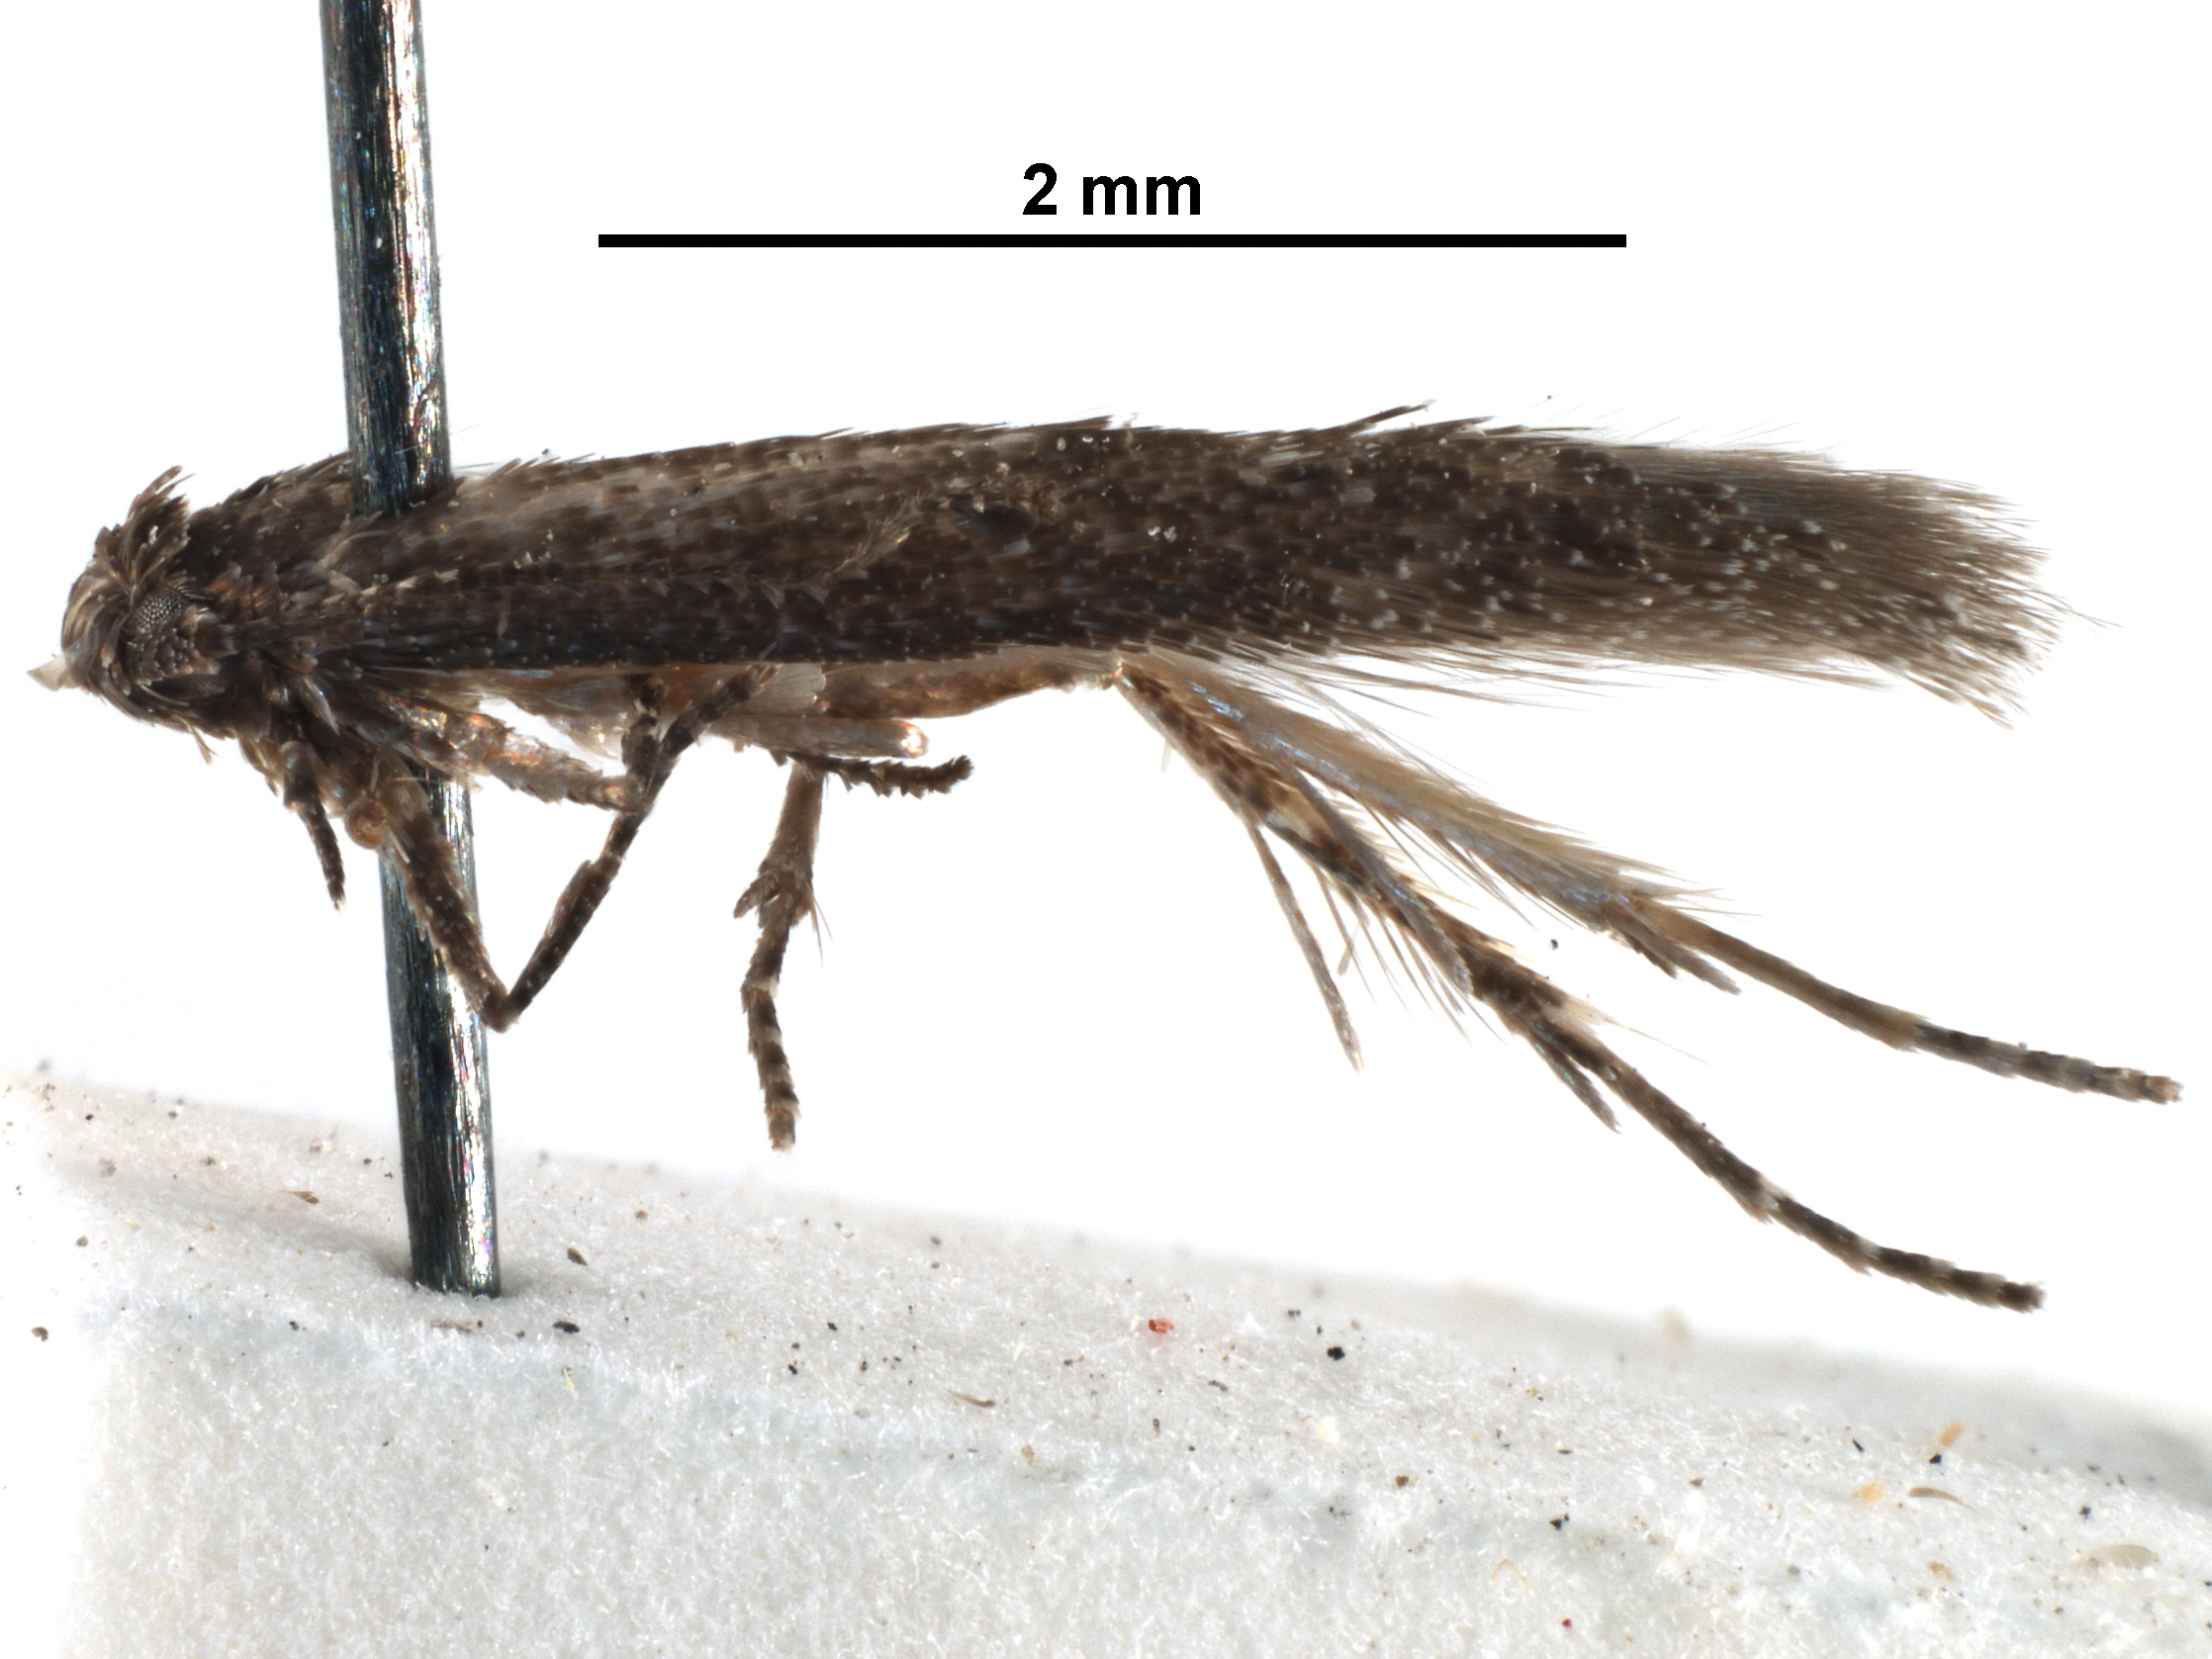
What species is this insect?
Stilbosis extensa
